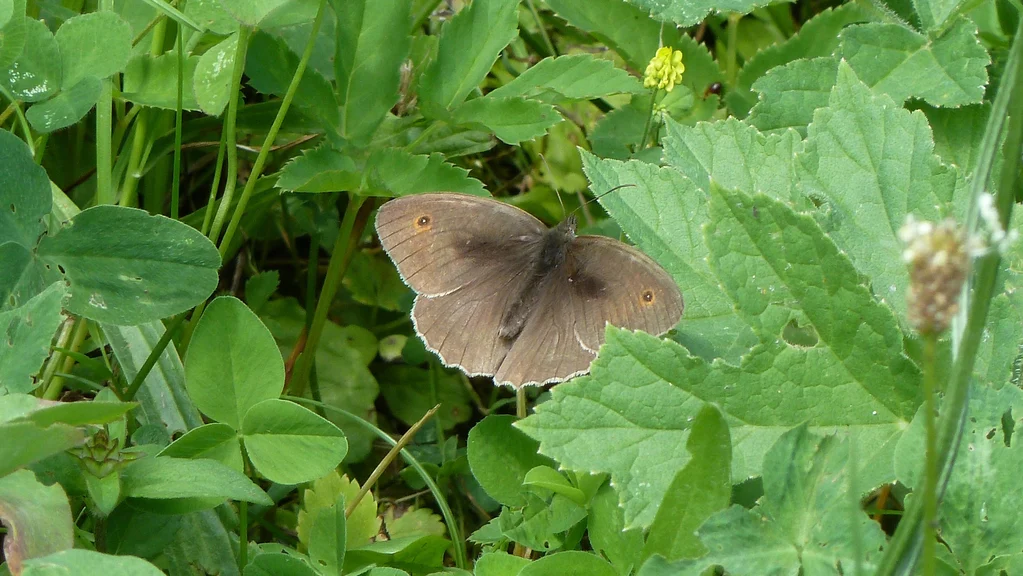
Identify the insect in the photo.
Maniola jurtina
